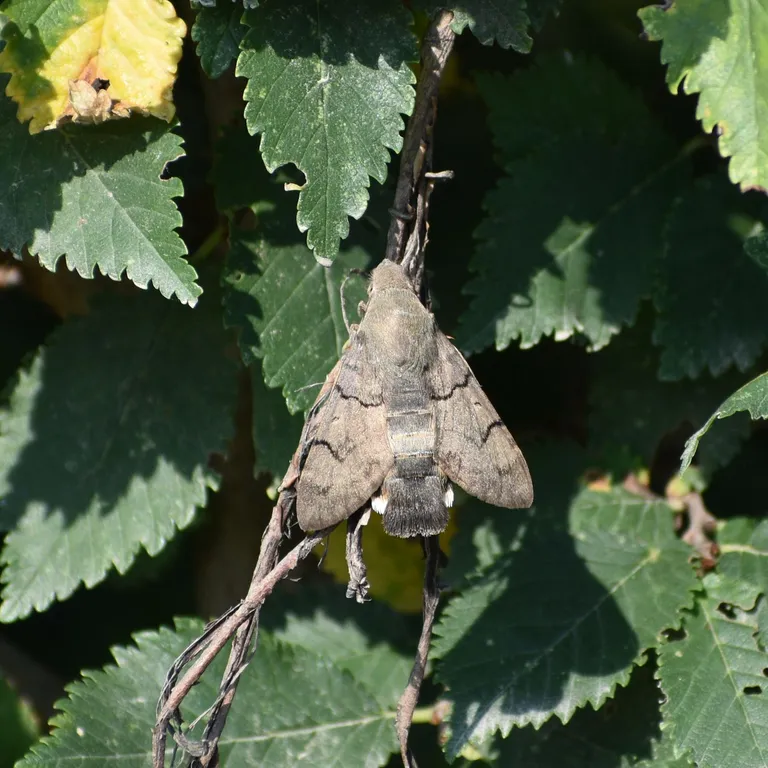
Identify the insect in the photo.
Macroglossum stellatarum
